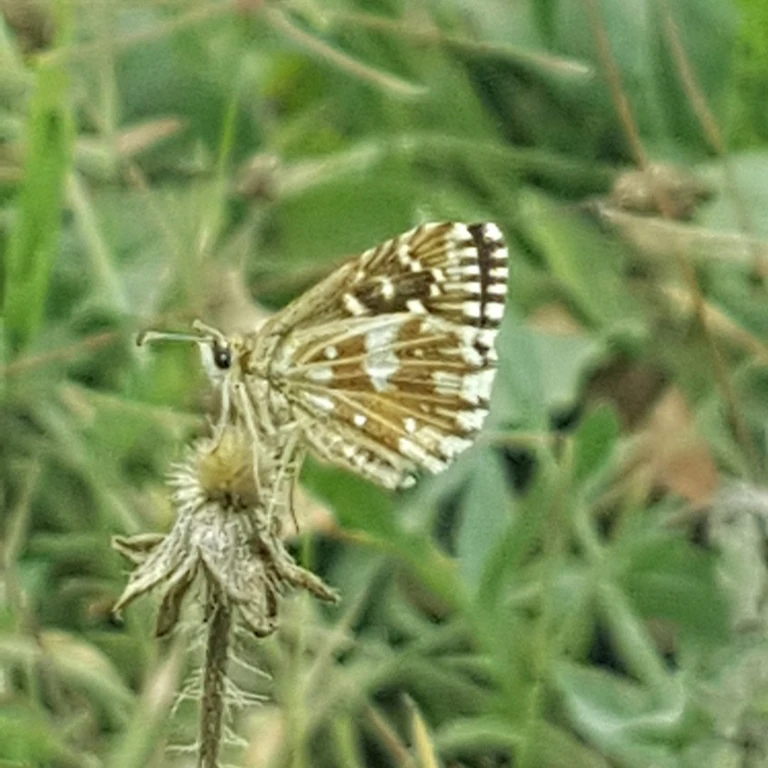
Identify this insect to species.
Pyrgus malvae
